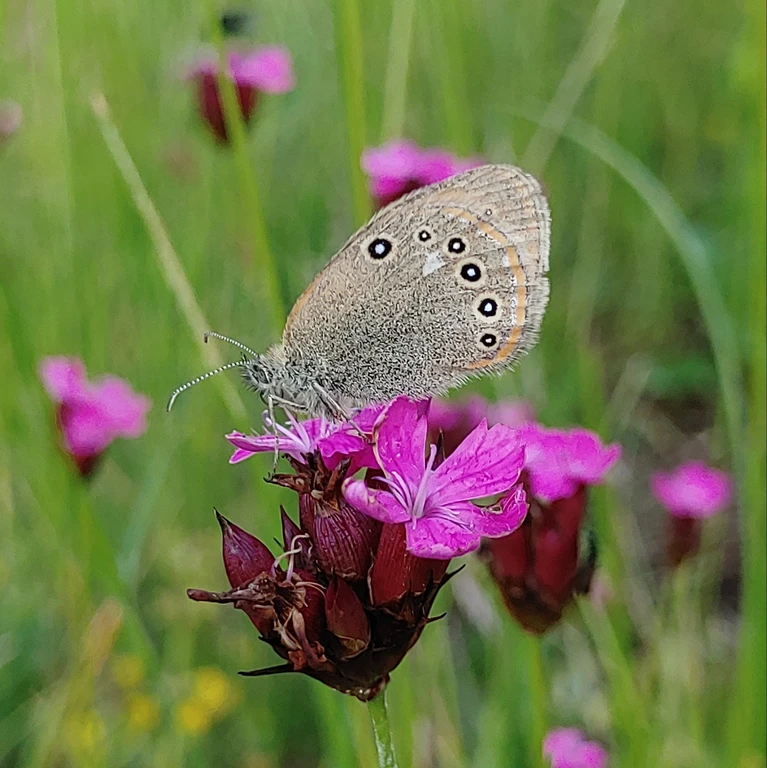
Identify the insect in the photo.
Coenonympha glycerion (also Coenonympha iphis)
